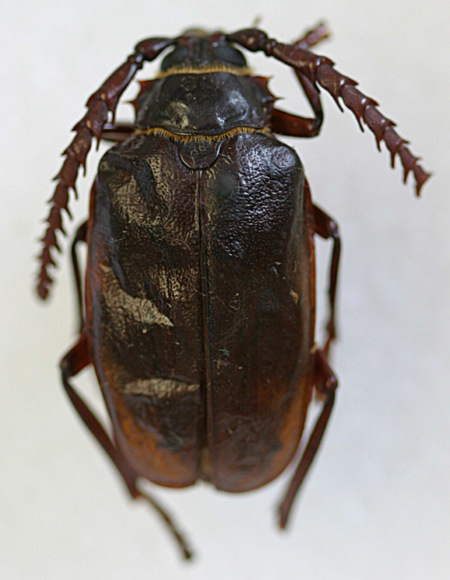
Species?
Prionus curticollis
